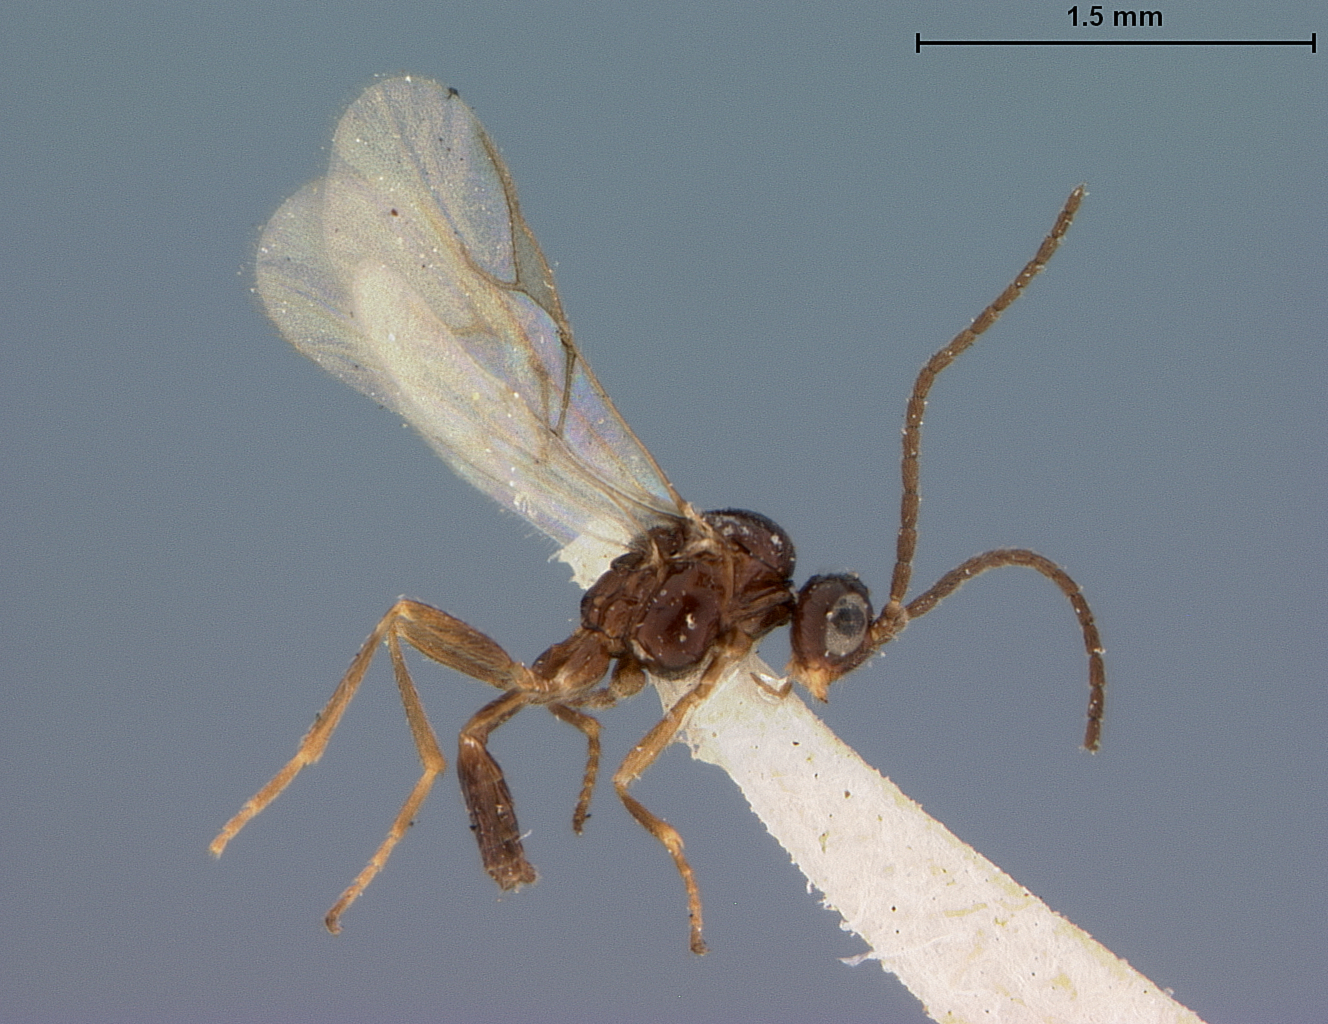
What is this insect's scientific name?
Lipolexis piceus
